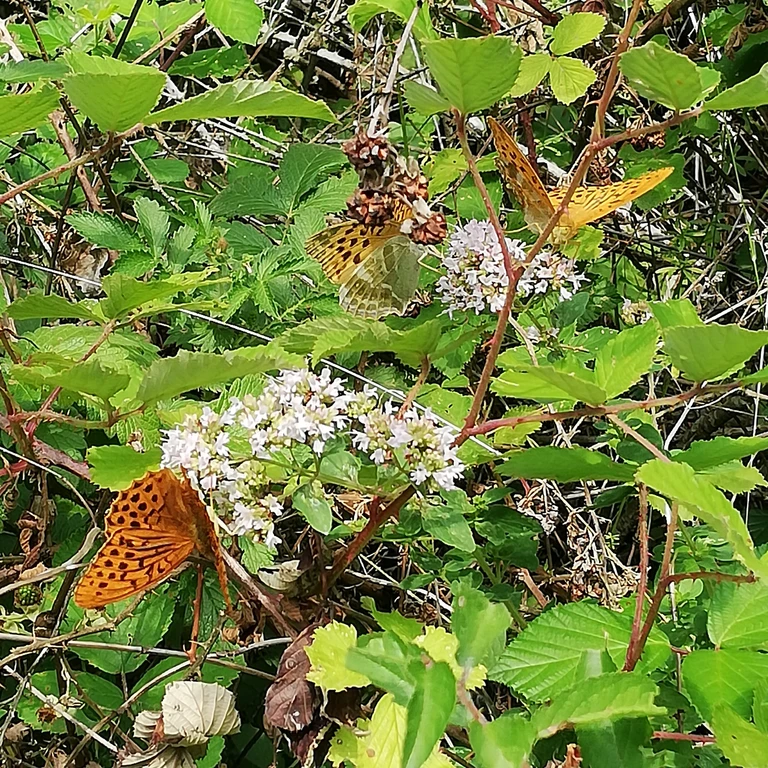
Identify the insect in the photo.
Argynnis paphia
